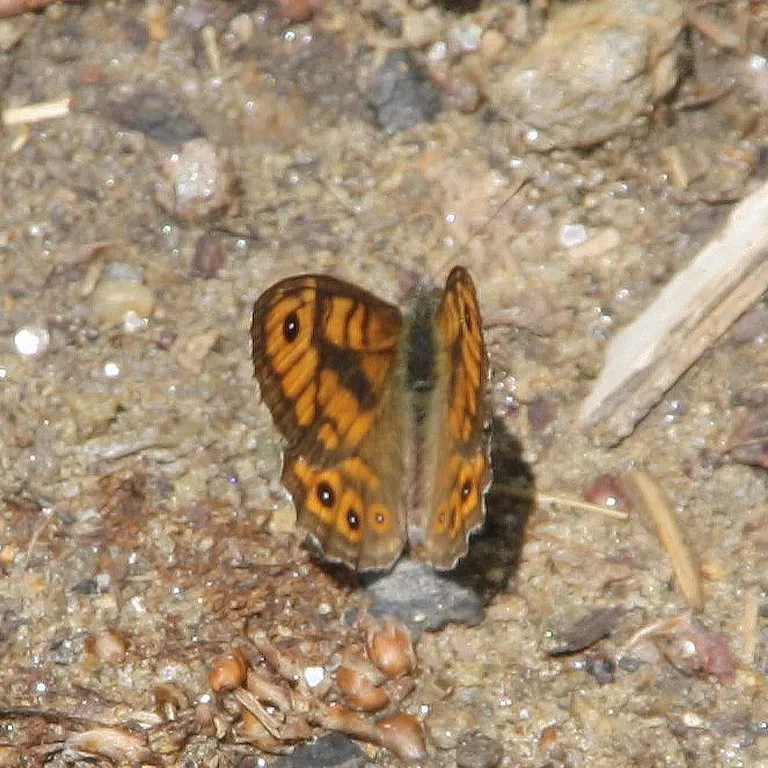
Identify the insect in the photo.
Lasiommata megera (also Pararge megera)
